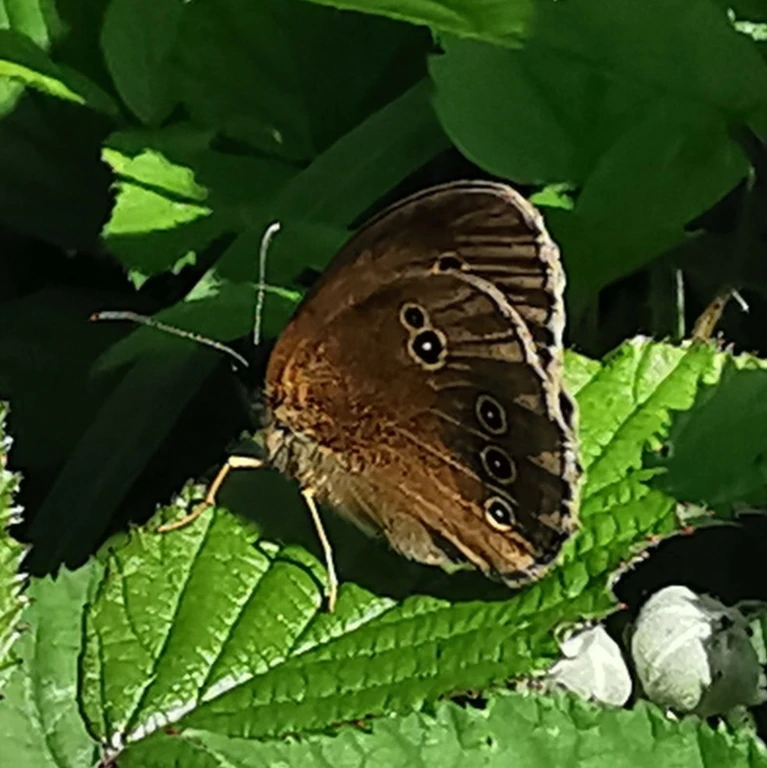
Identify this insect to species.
Aphantopus hyperantus
